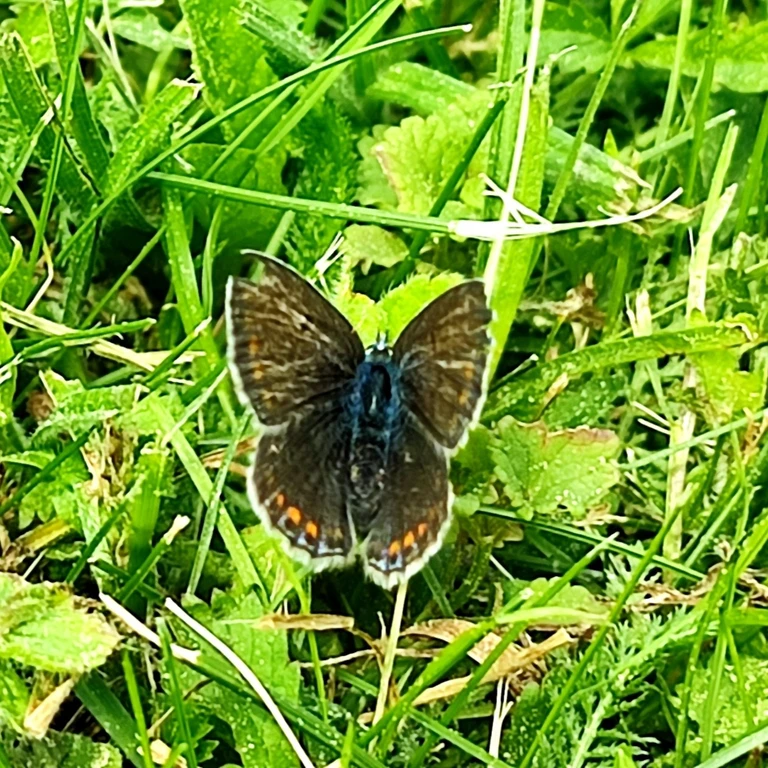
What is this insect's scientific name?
Polyommatus icarus
